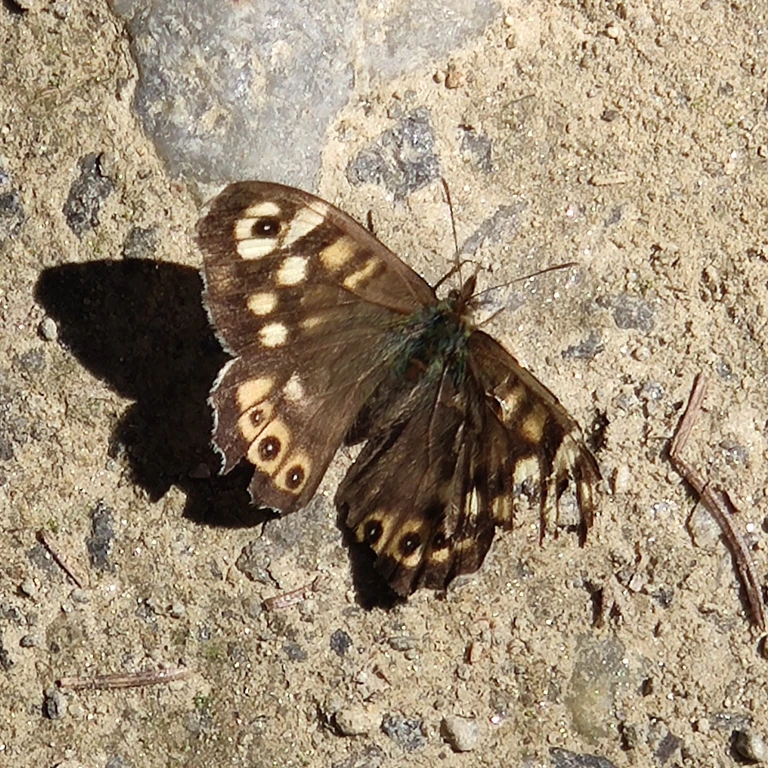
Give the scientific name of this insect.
Pararge aegeria
